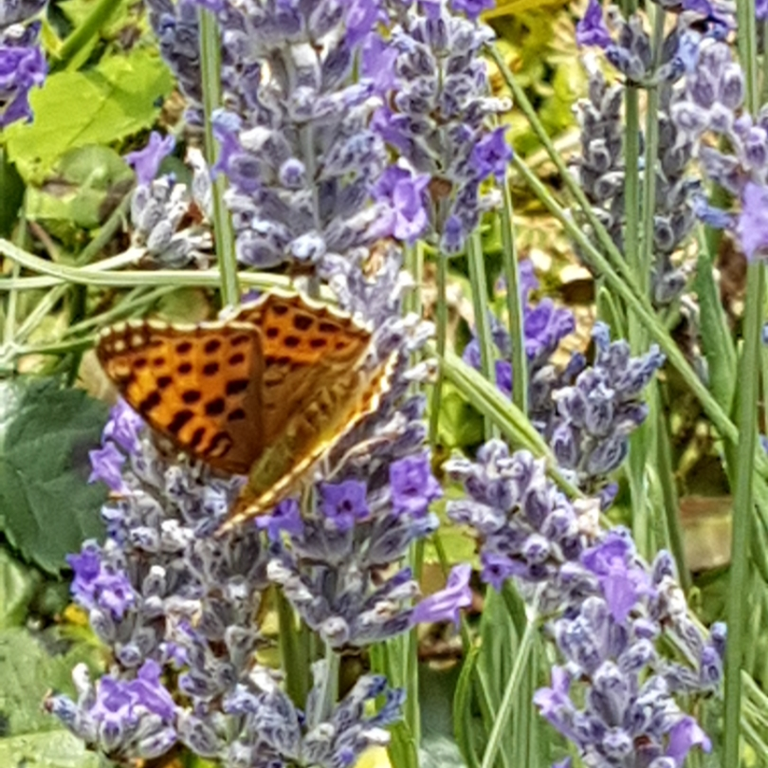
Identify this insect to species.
Issoria lathonia
